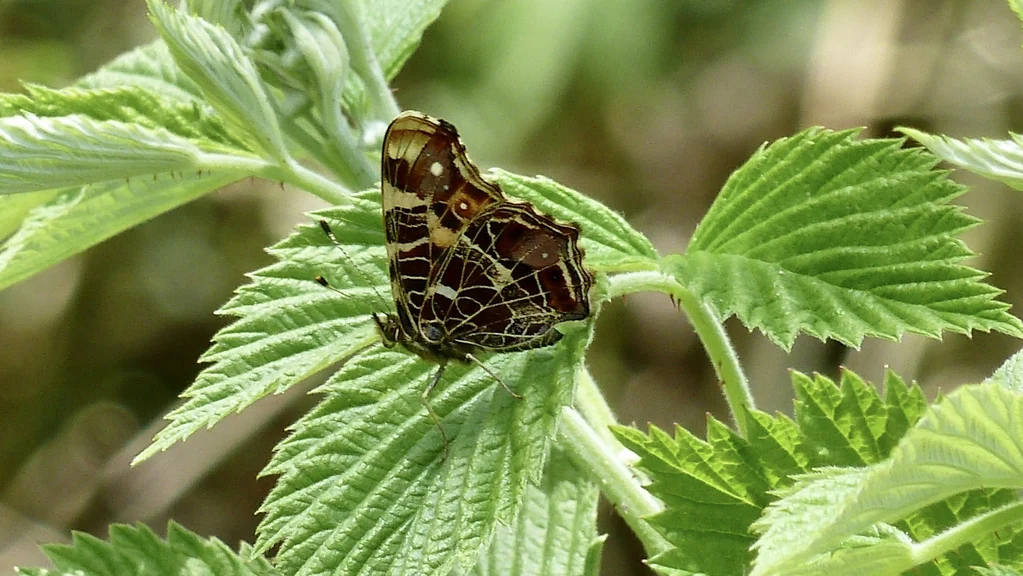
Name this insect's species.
Araschnia levana
